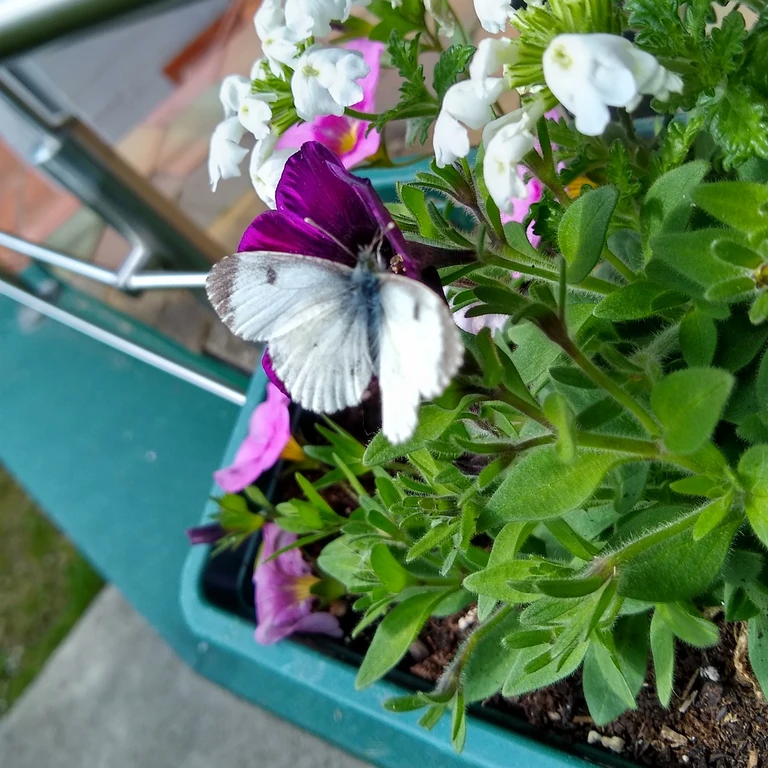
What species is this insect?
Anthocharis cardamines
